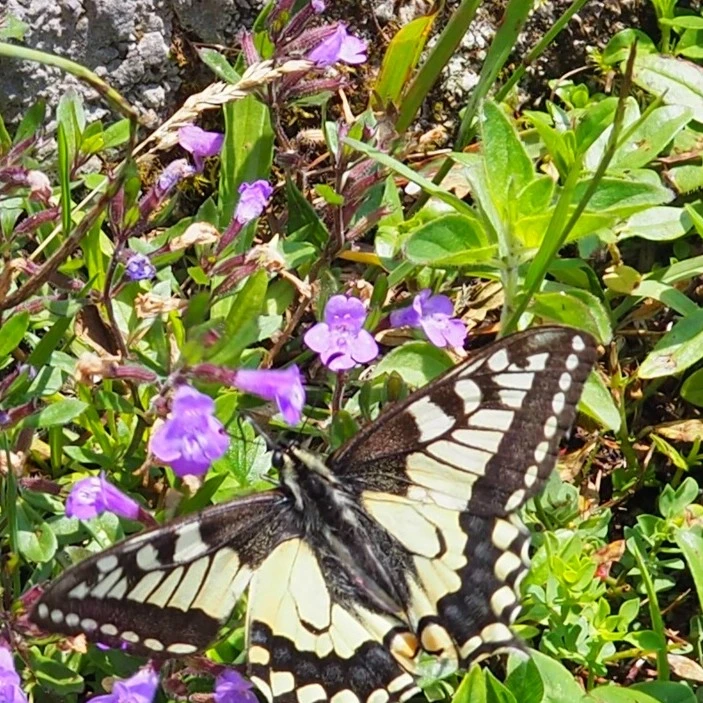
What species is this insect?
Papilio machaon
